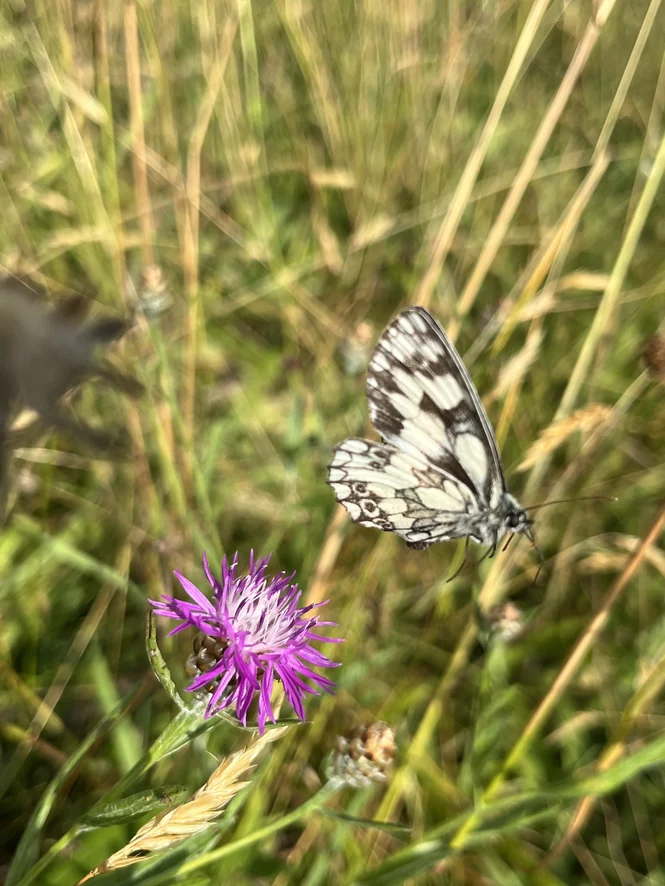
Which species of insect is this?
Melanargia galathea
